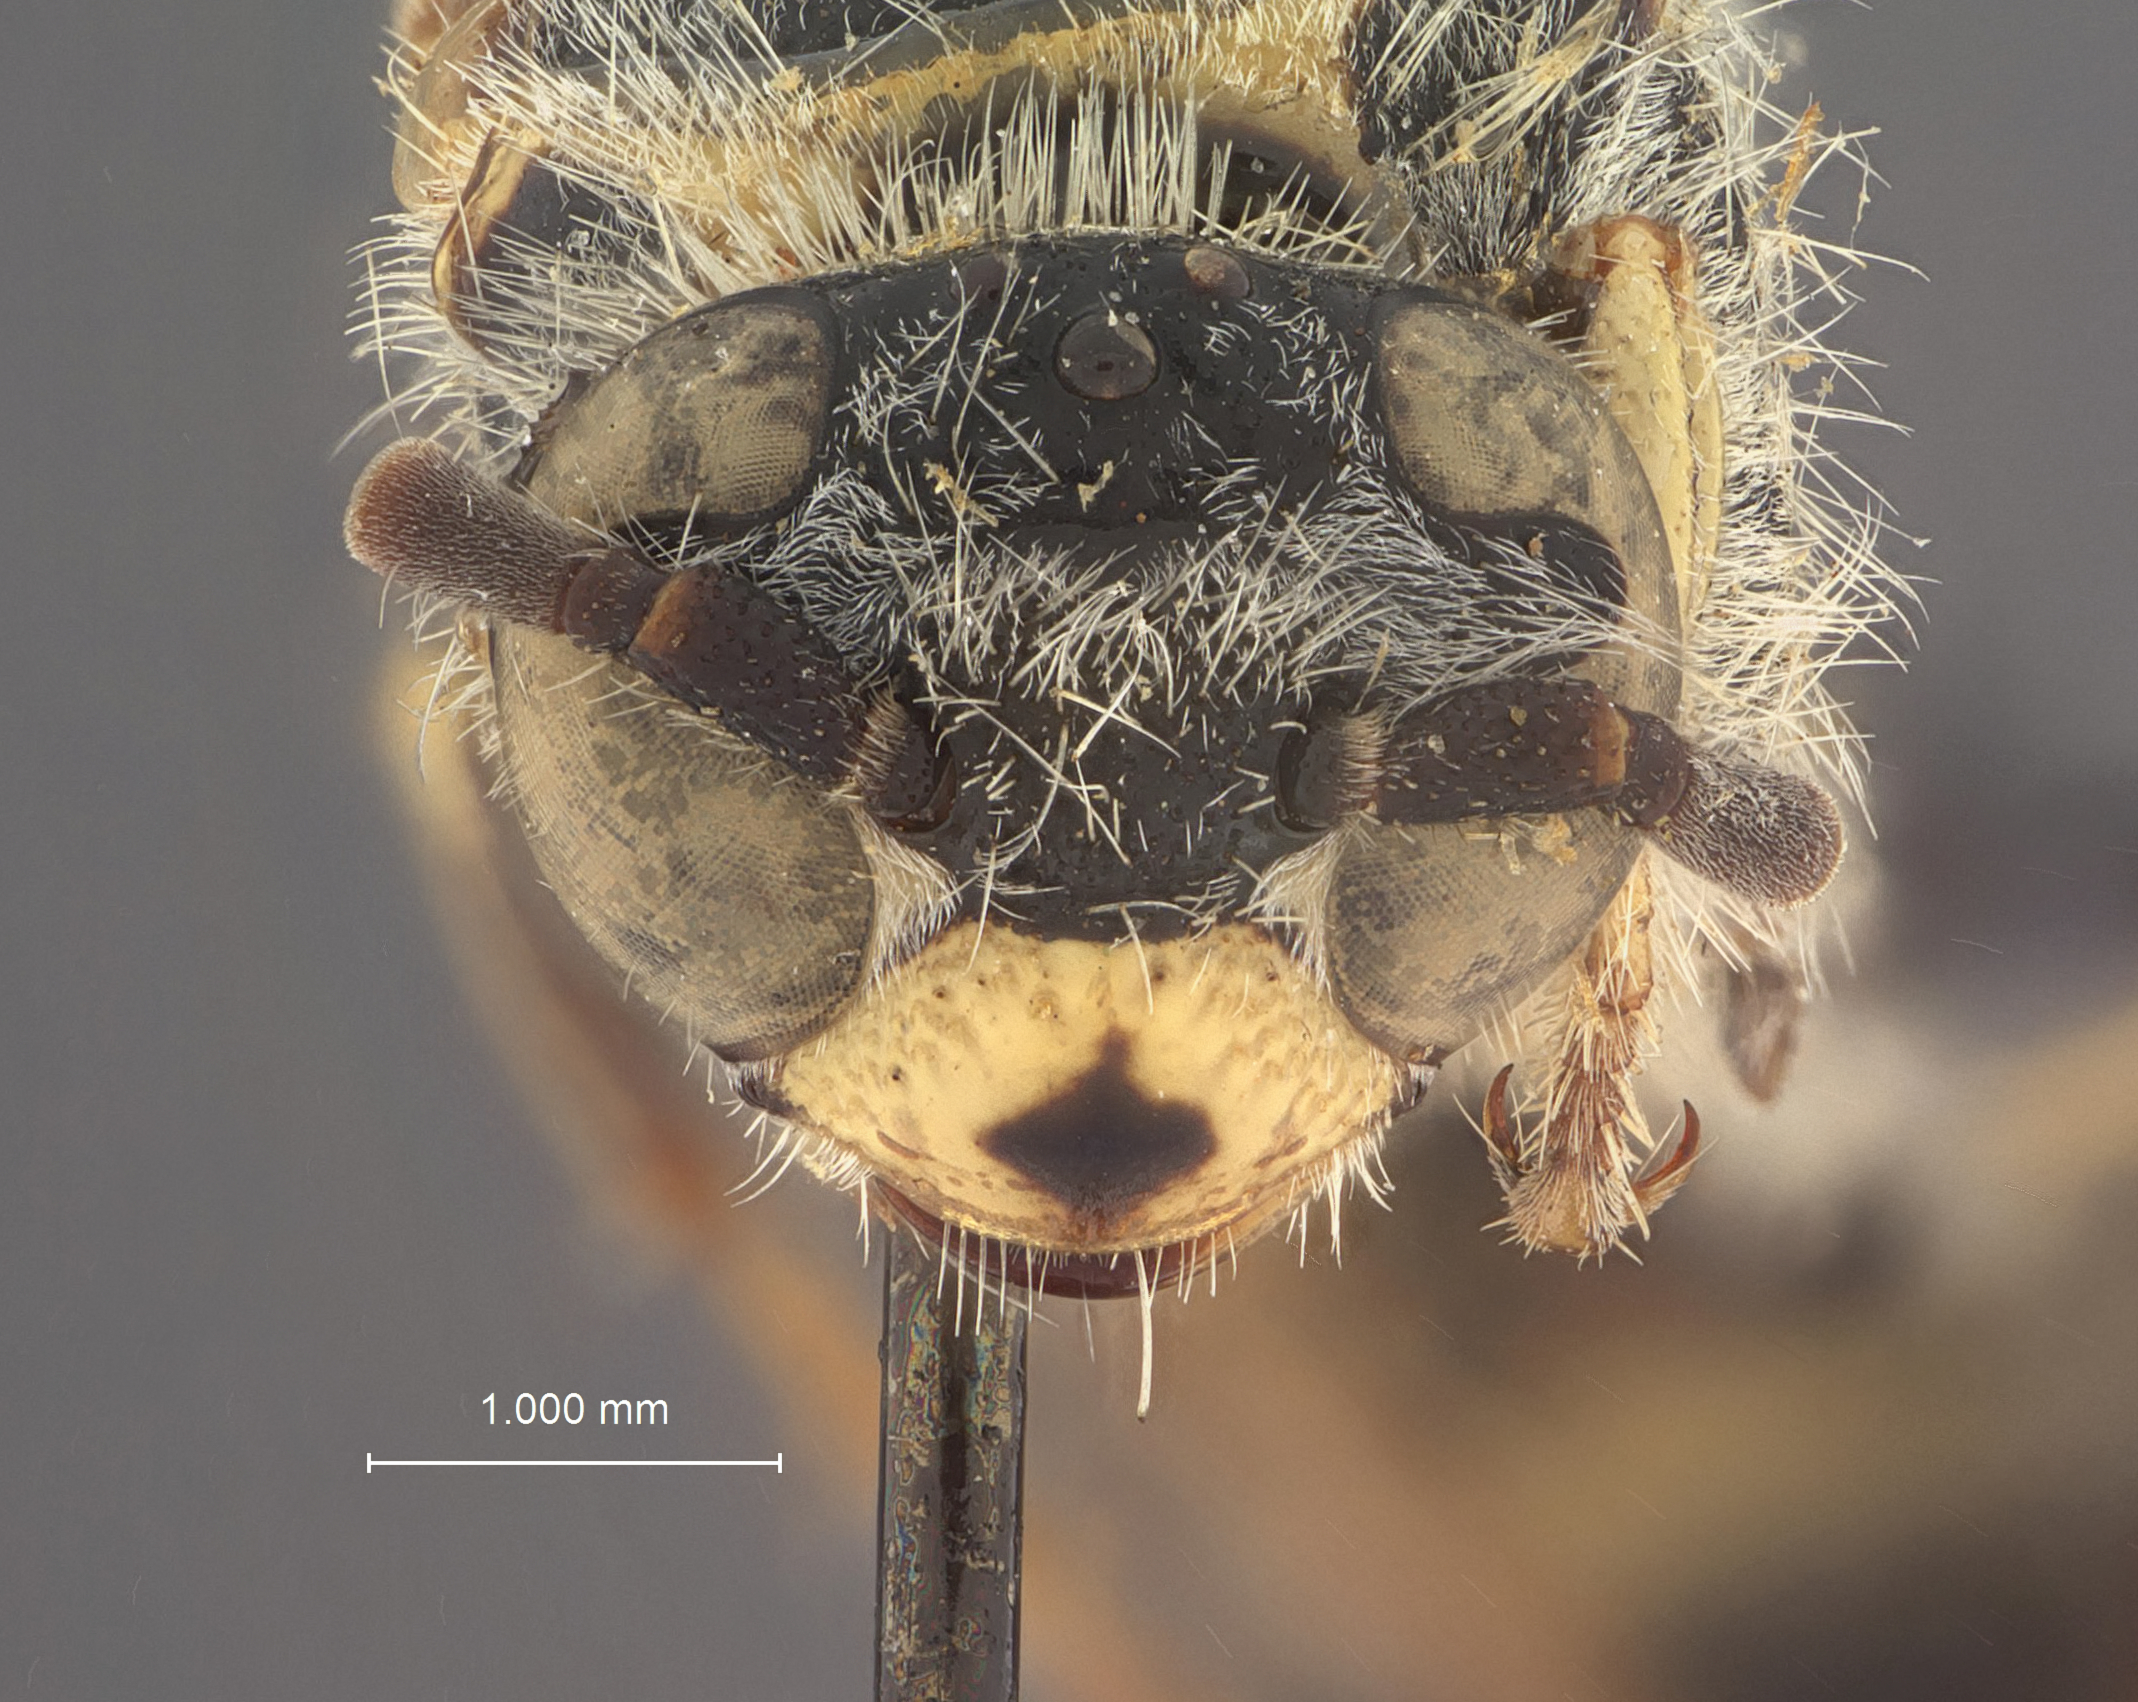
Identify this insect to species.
Campsomeris aureola
